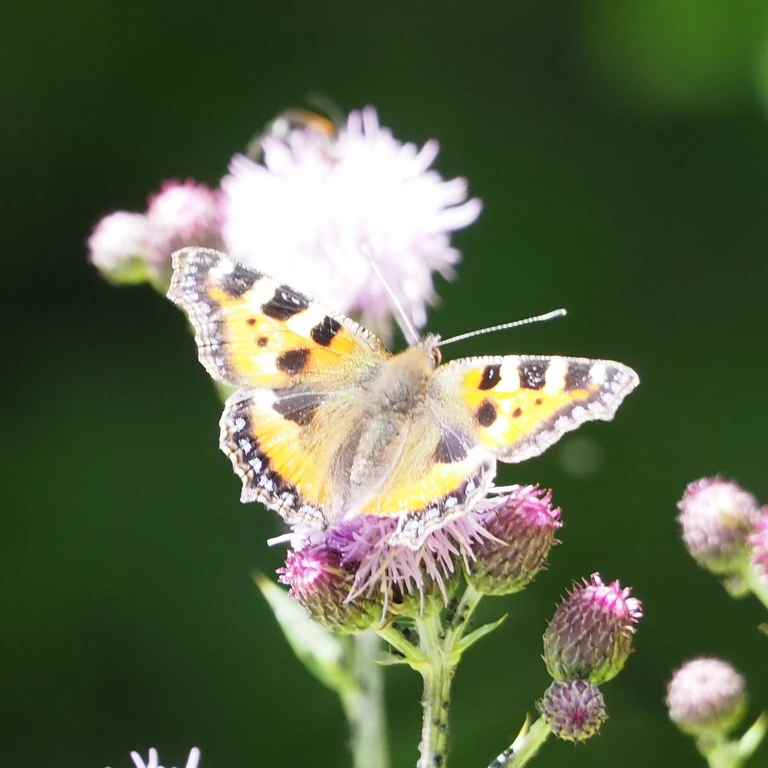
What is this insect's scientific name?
Aglais urticae
